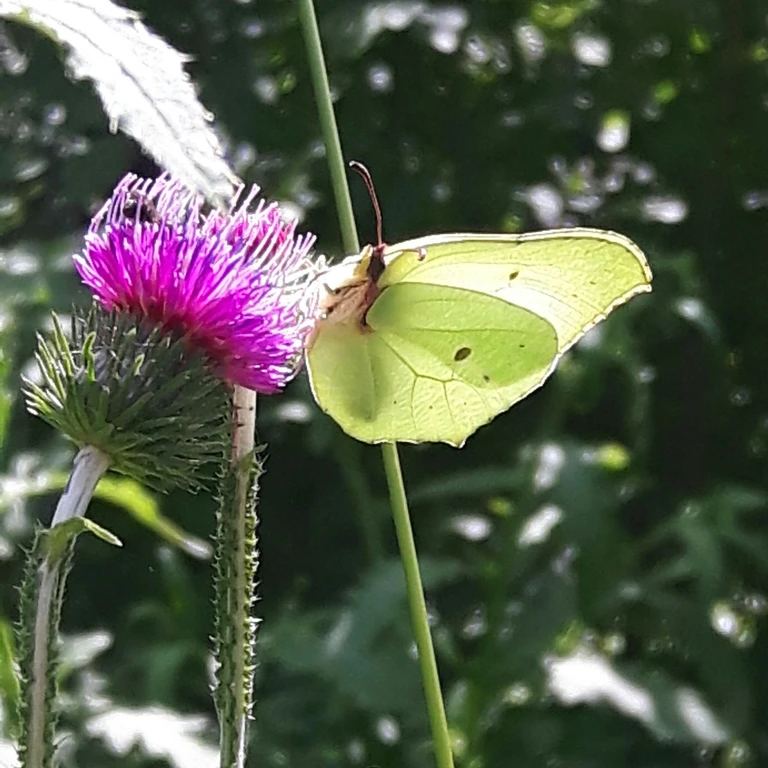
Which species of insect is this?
Gonepteryx rhamni
